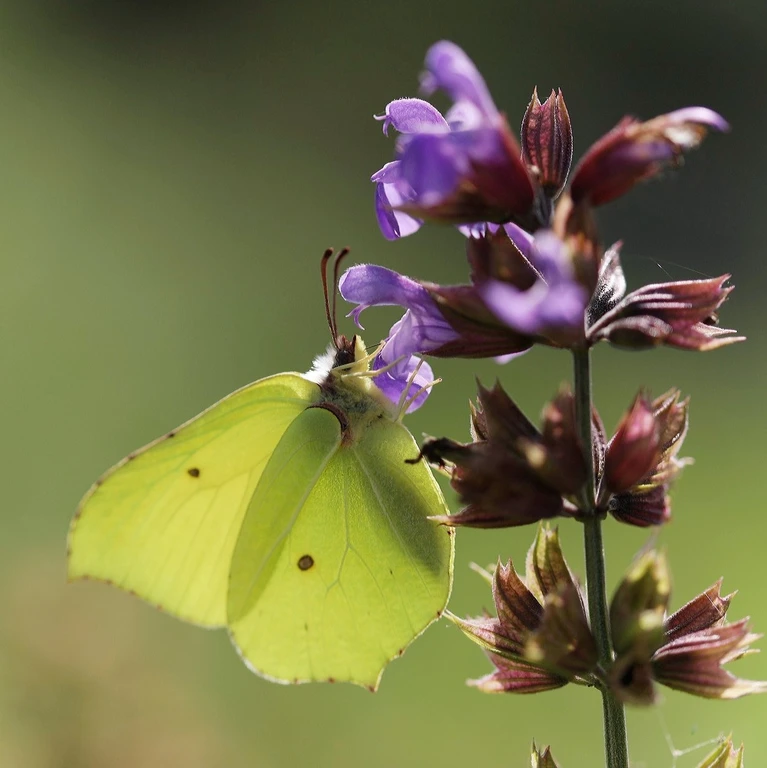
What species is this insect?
Gonepteryx rhamni
